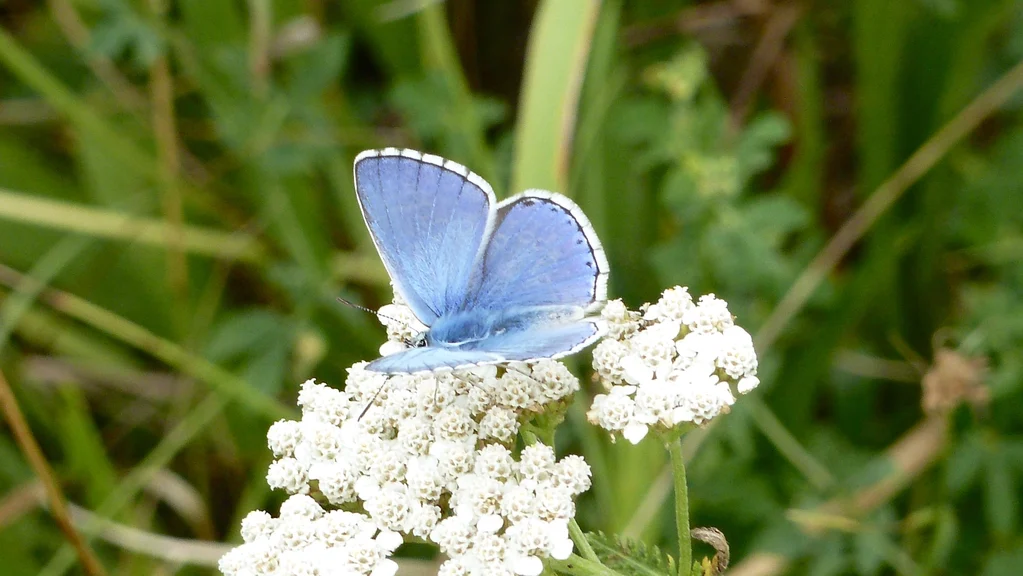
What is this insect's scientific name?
Lysandra bellargus
